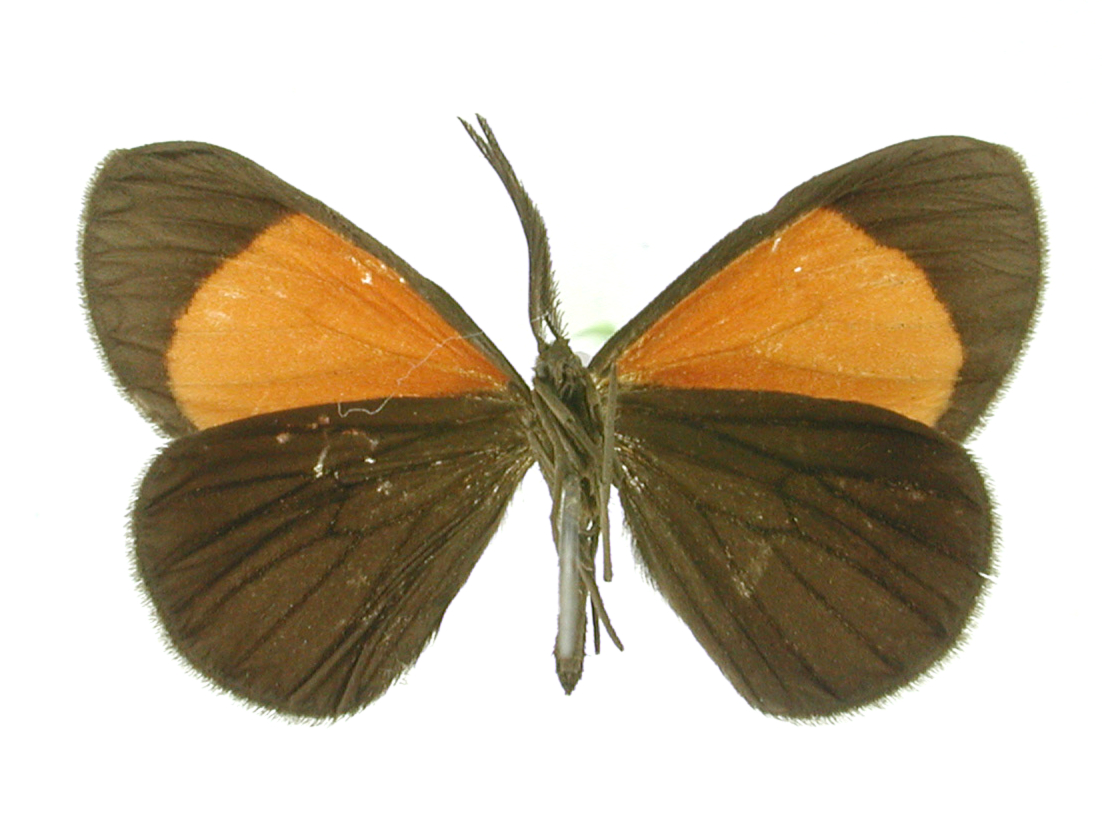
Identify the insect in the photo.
Nelo caullama
